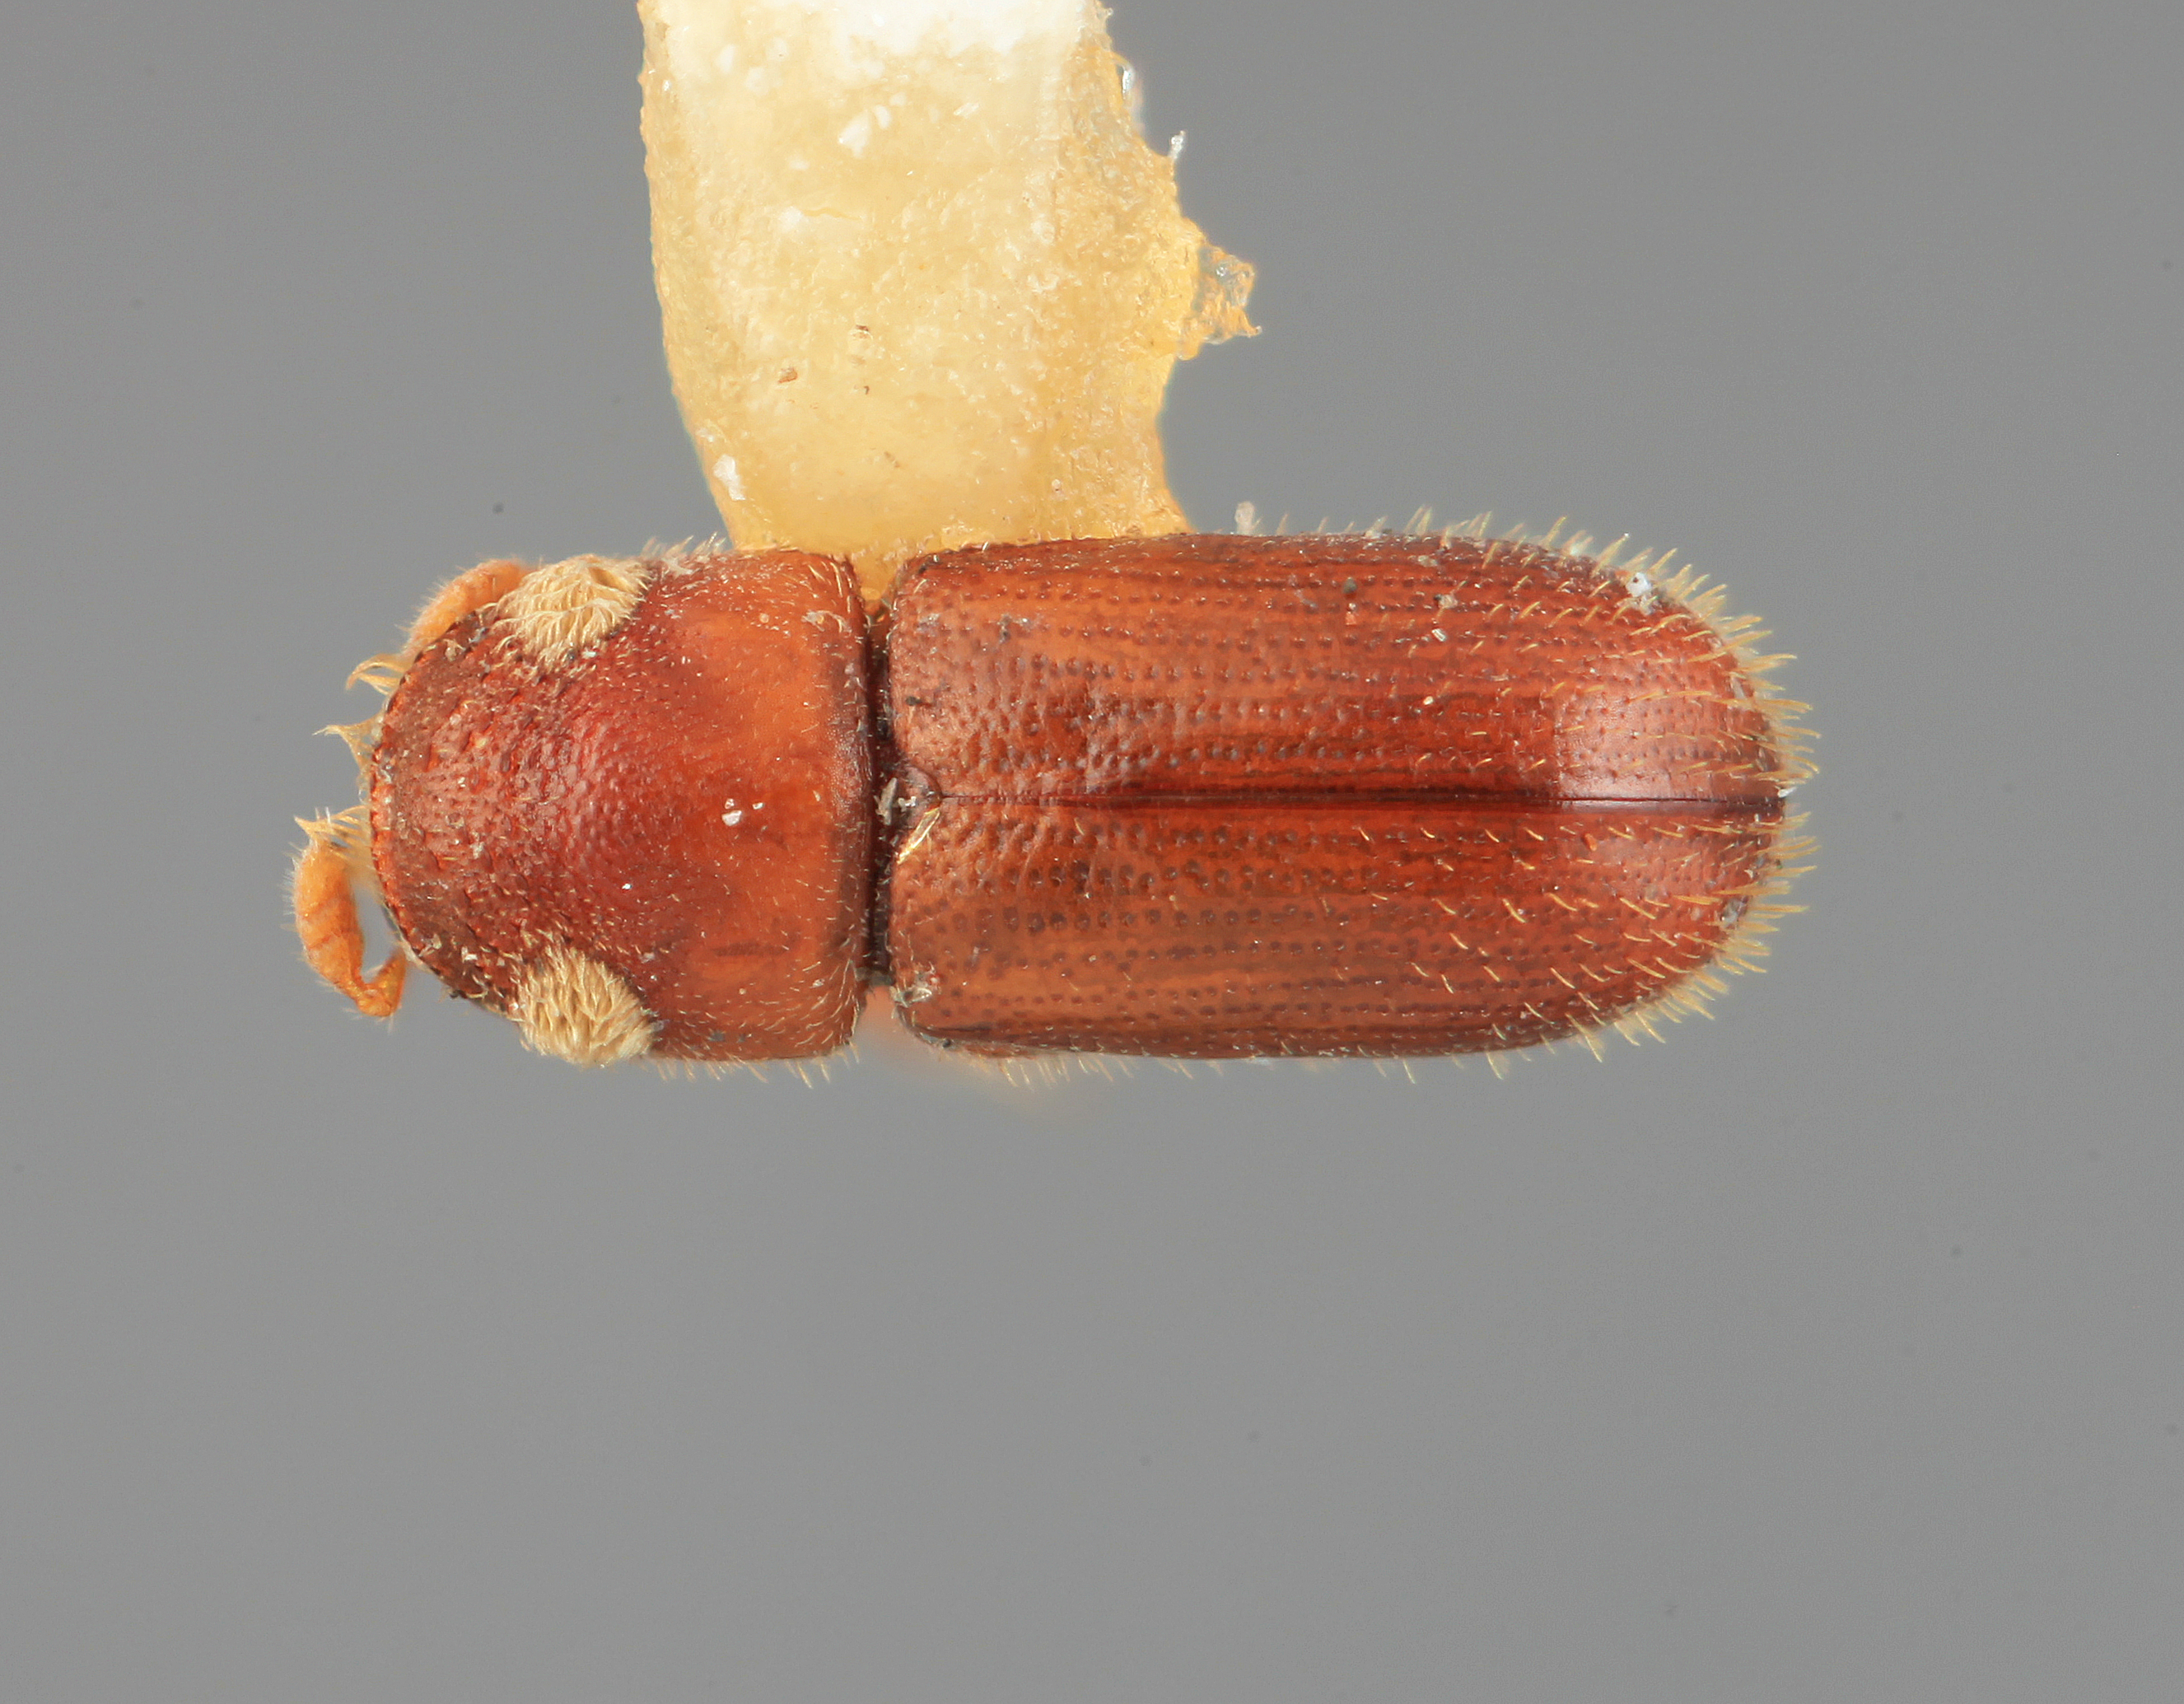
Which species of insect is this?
Pityoborus hondurensis
